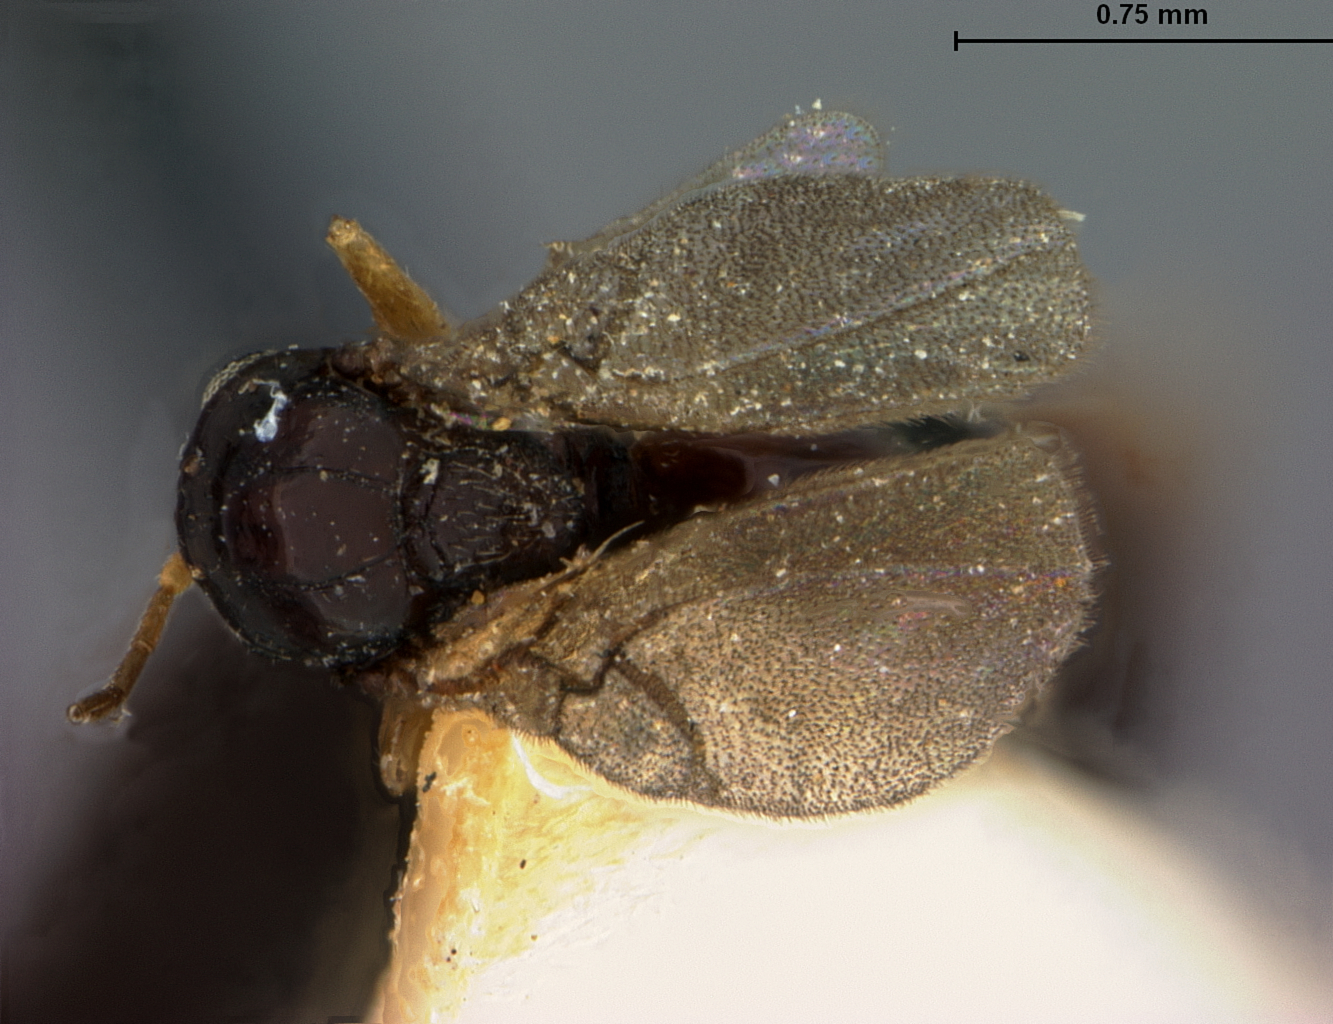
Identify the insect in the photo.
Liodora dumosae
